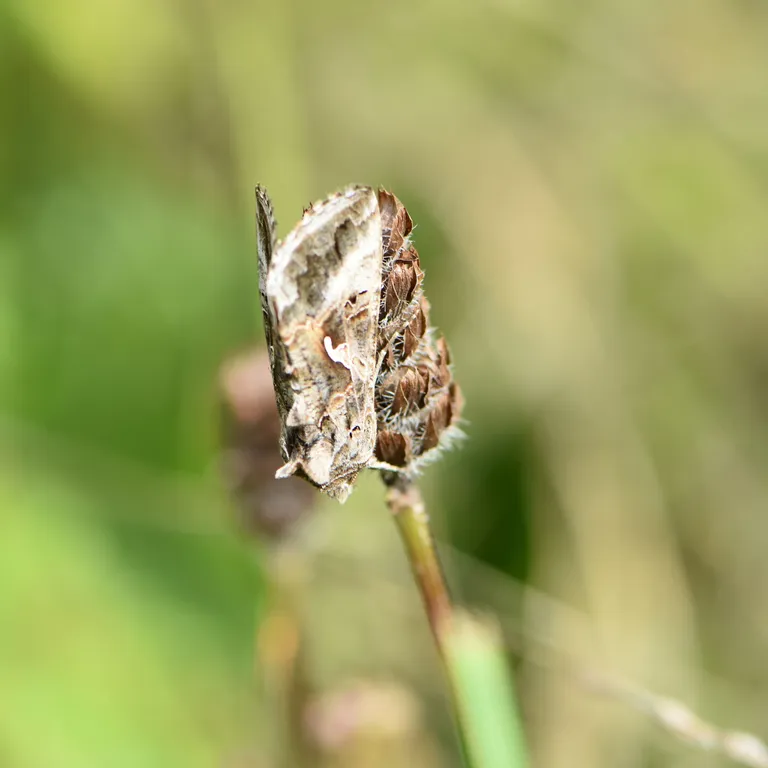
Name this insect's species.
Autographa gamma
